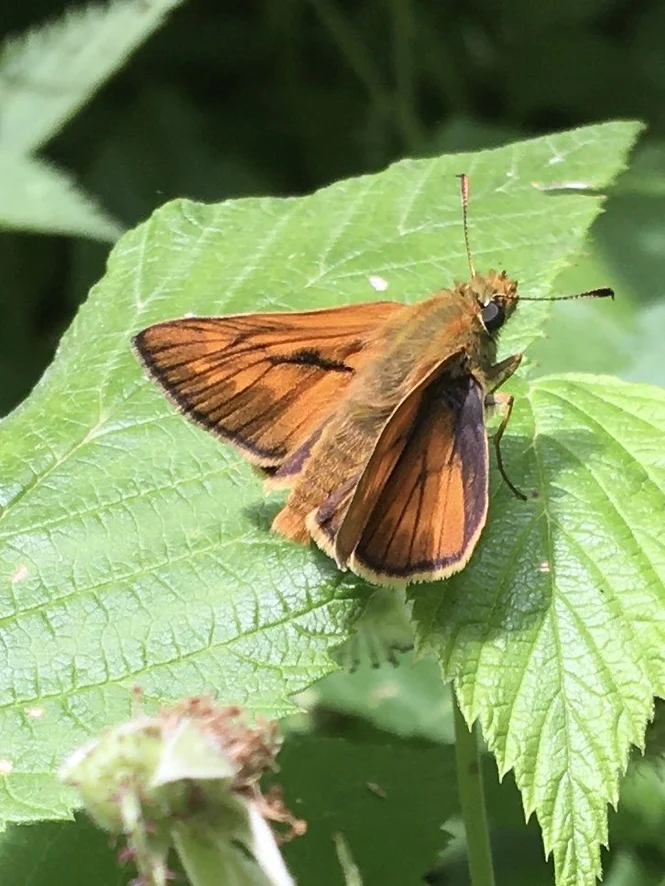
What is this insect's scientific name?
Ochlodes sylvanus (also Ochlodes venata)
